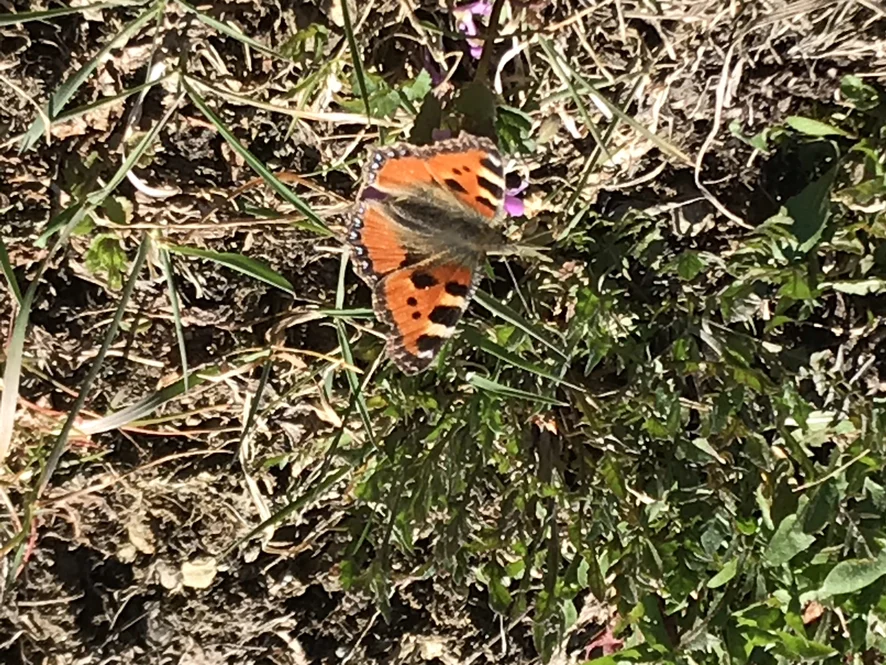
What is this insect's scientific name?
Aglais urticae
